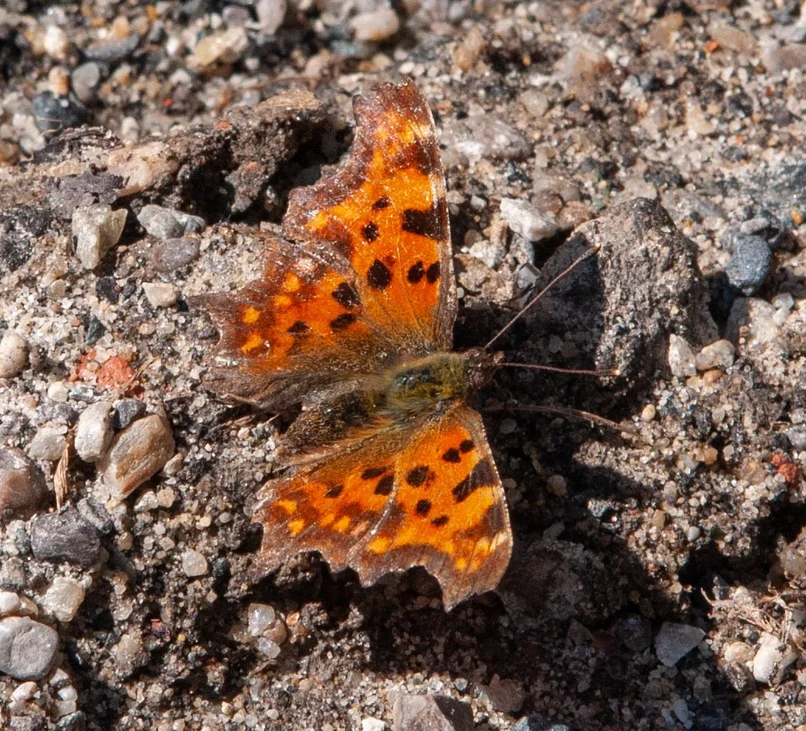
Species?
Polygonia c-album
